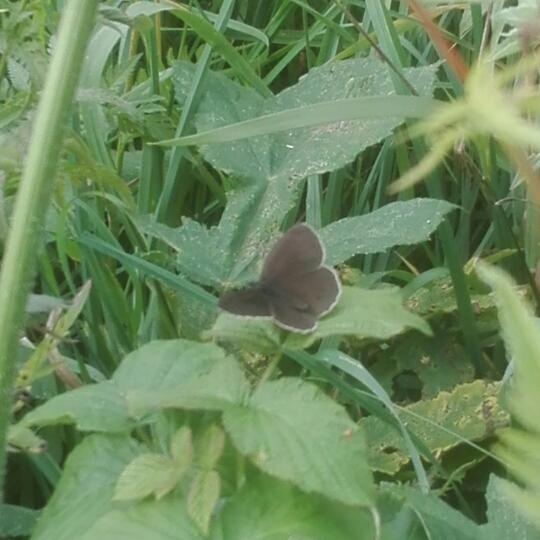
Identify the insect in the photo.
Aphantopus hyperantus
